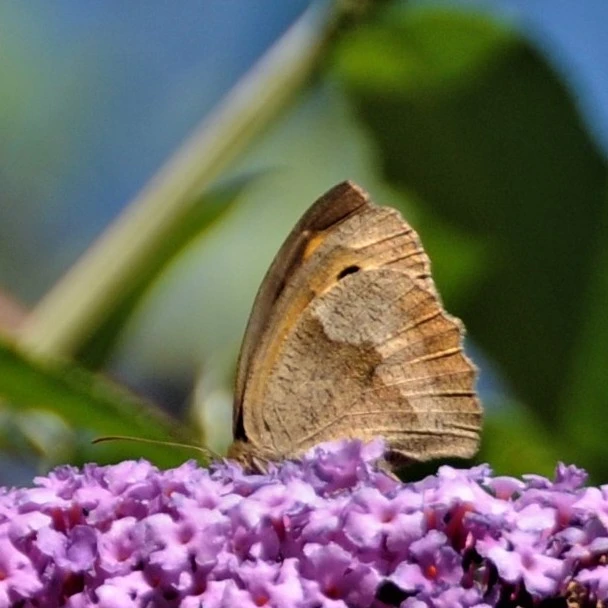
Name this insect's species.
Maniola jurtina
